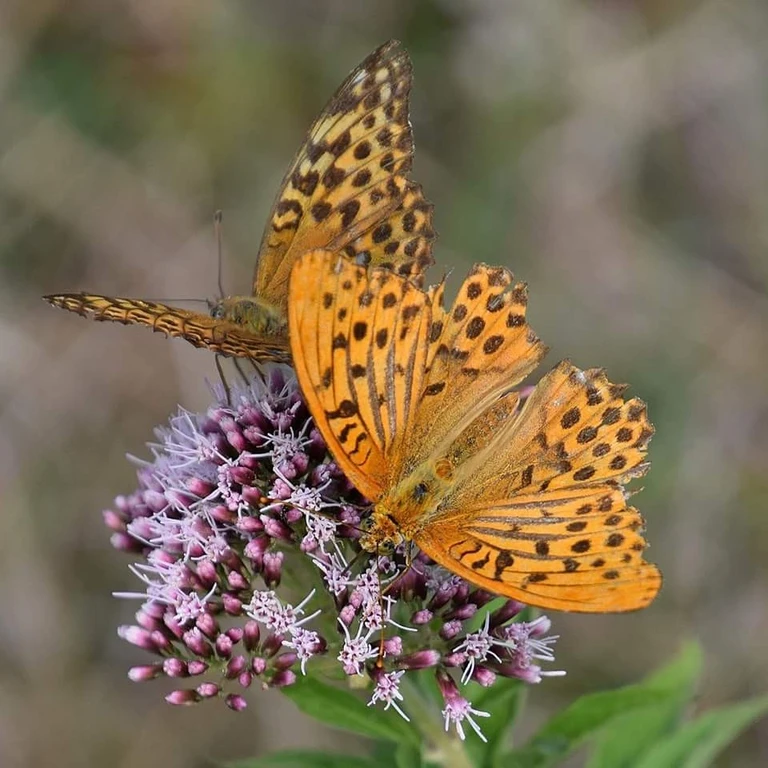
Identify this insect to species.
Argynnis paphia
